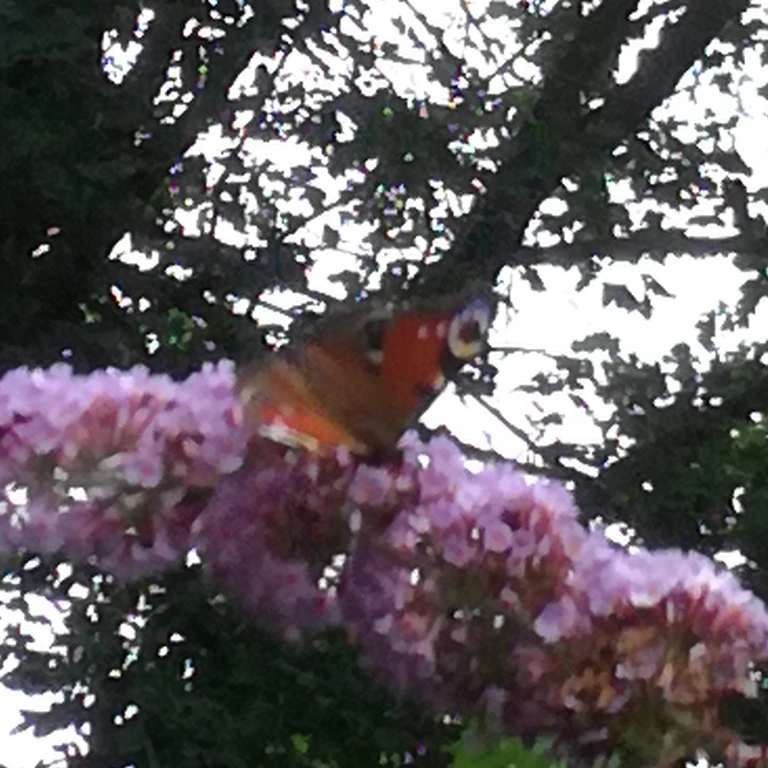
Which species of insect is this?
Aglais io
